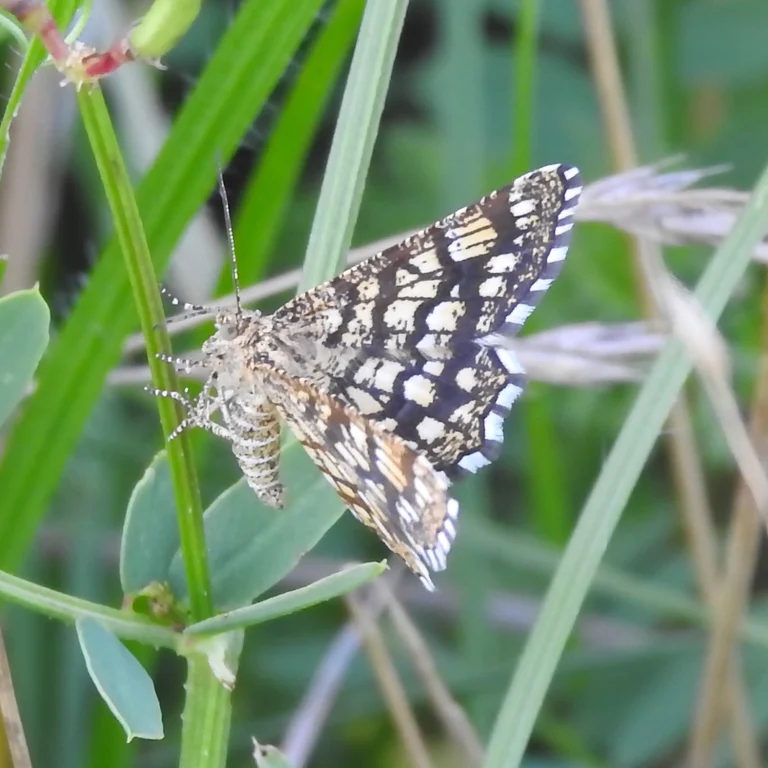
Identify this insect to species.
Chiasmia clathrata
